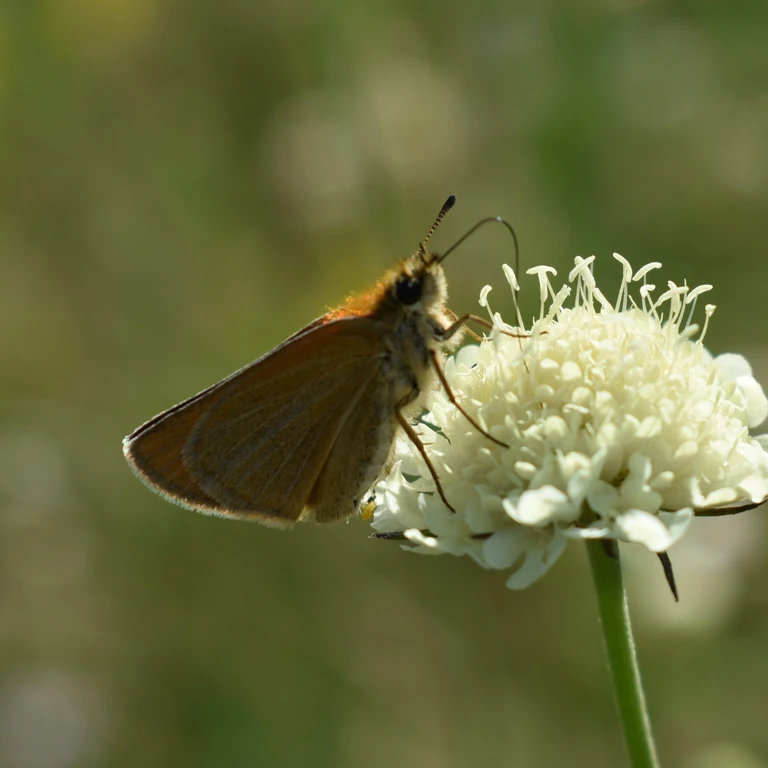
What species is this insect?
Thymelicus lineola
